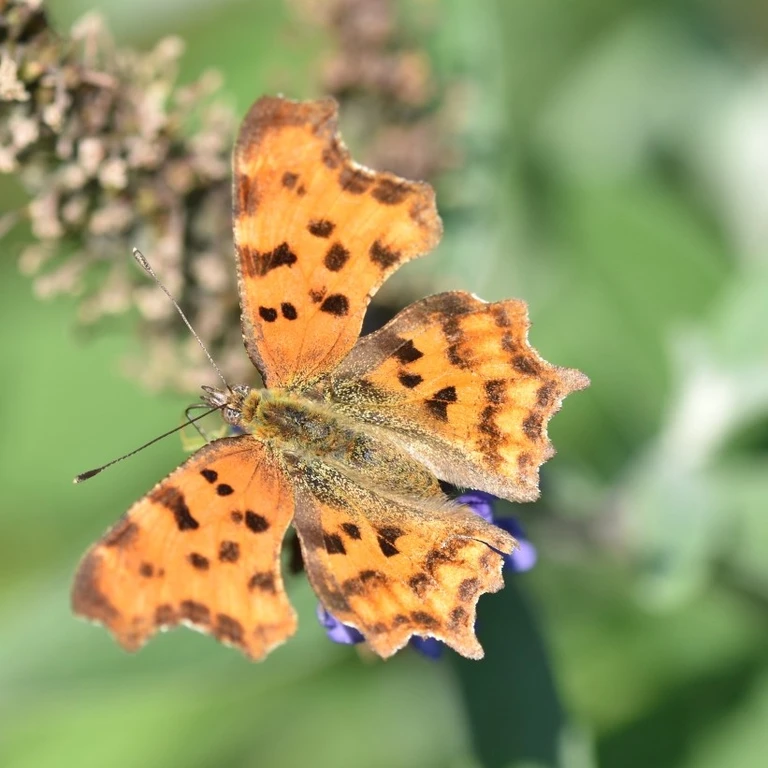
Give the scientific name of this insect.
Polygonia c-album
